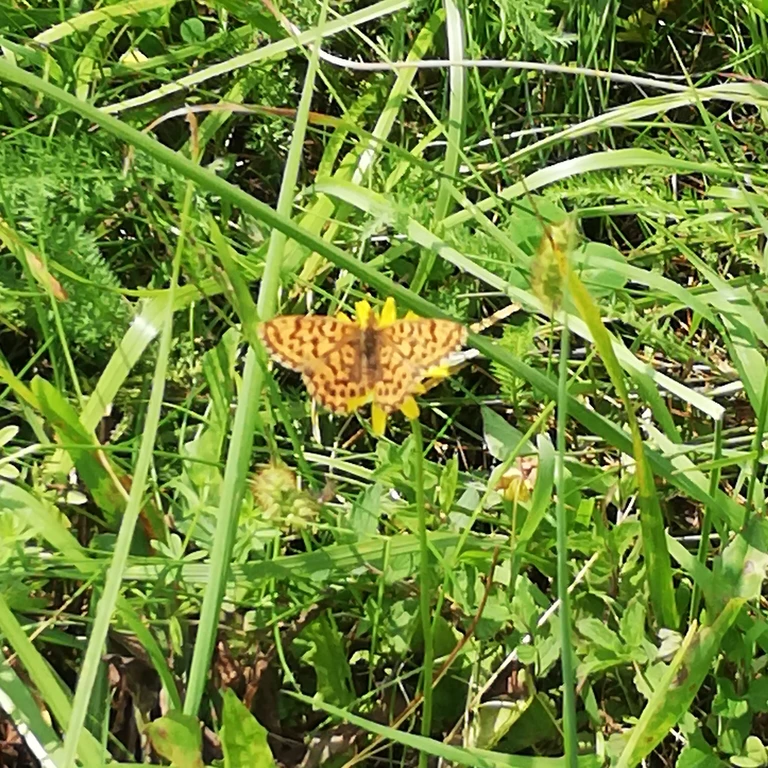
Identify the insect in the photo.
Boloria dia
